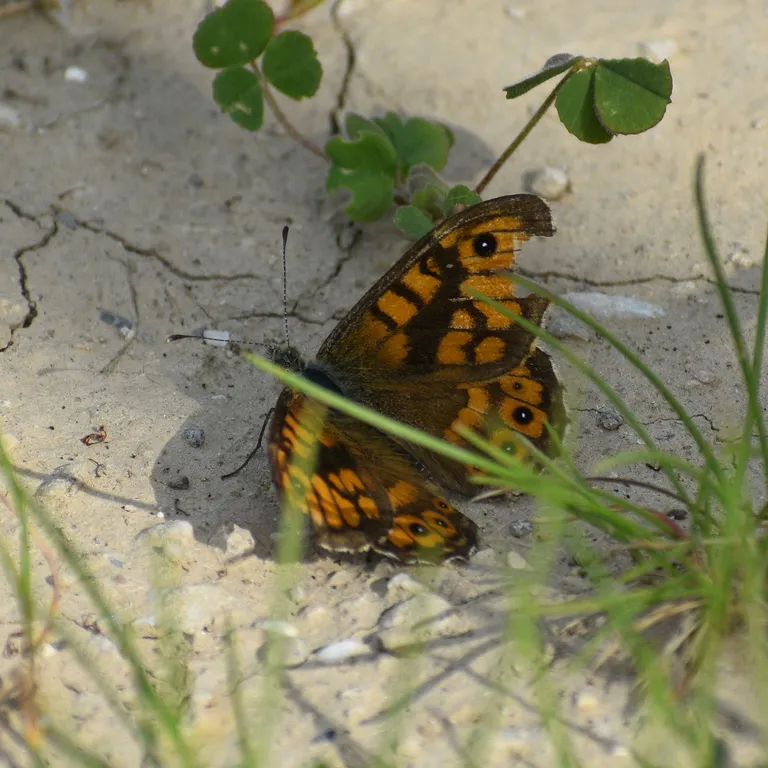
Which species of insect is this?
Lasiommata megera (also Pararge megera)
